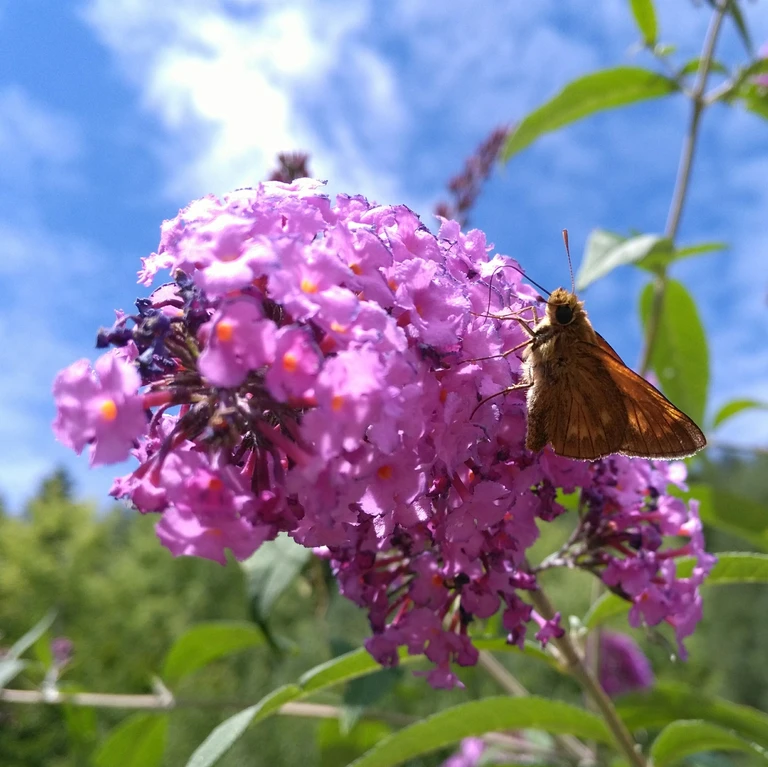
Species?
Ochlodes sylvanus (also Ochlodes venata)
